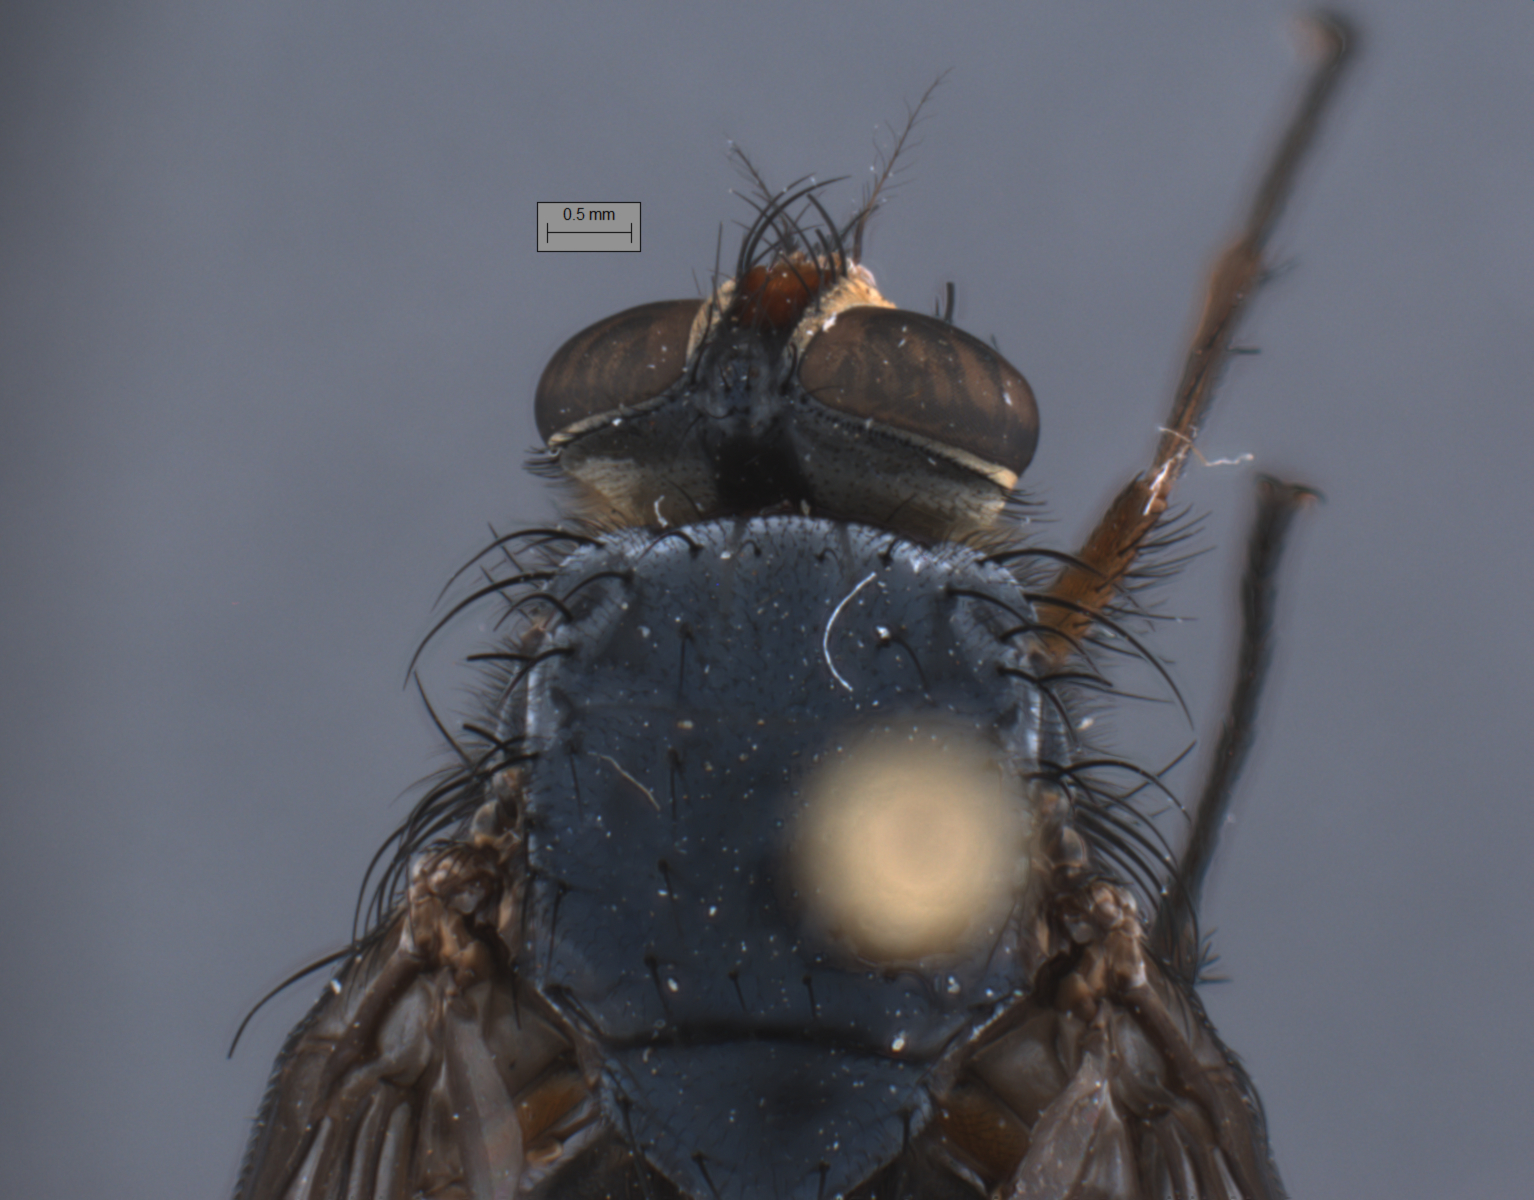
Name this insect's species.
Huascaromusca decrepita
